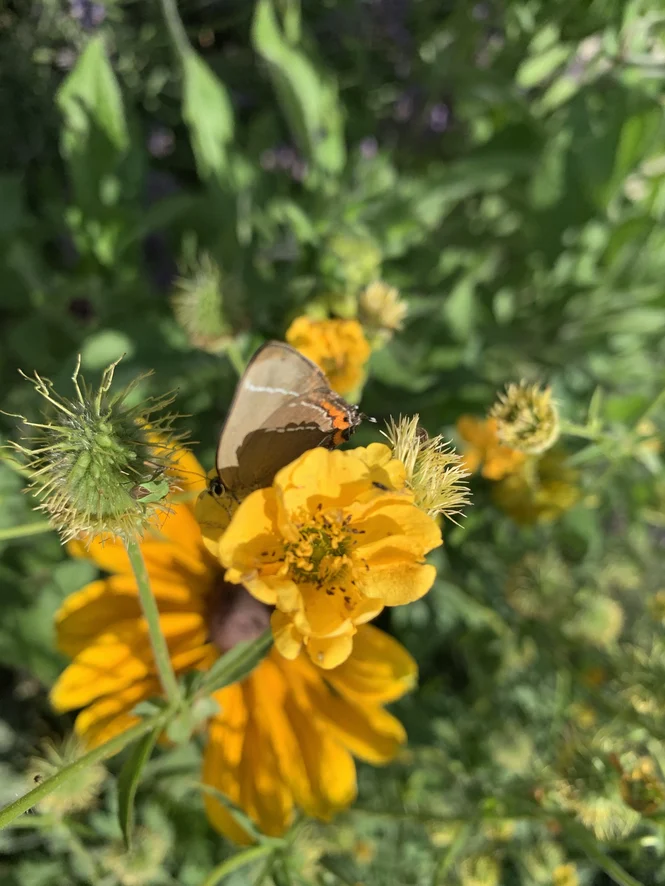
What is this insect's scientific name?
Satyrium w-album
